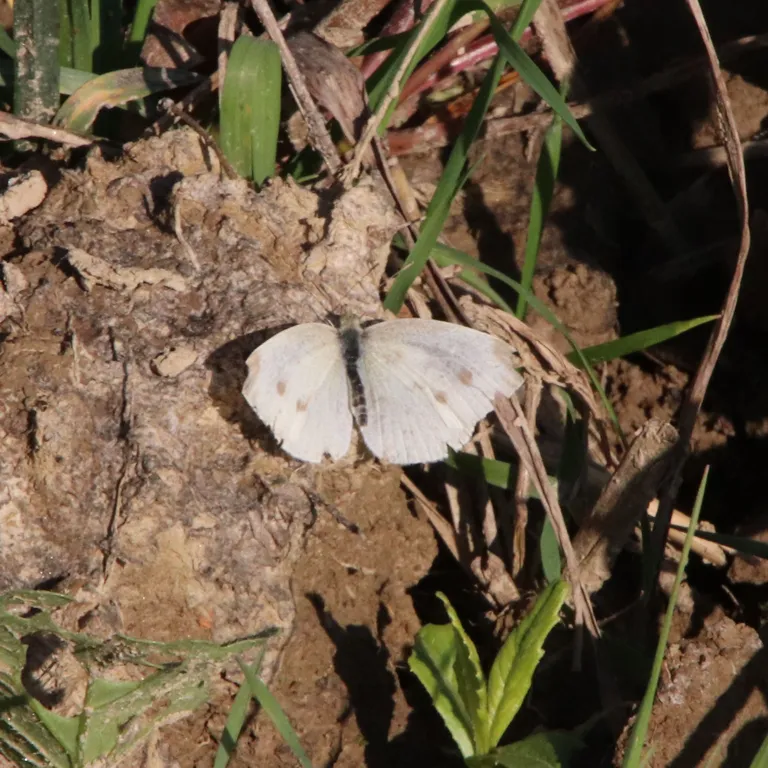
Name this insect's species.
Pieris rapae
